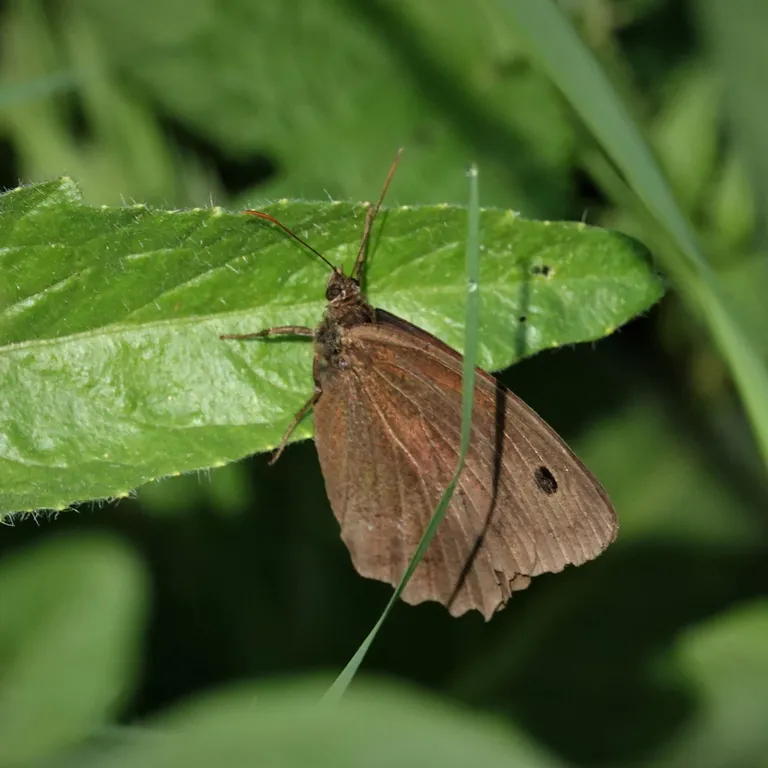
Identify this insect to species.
Minois dryas
